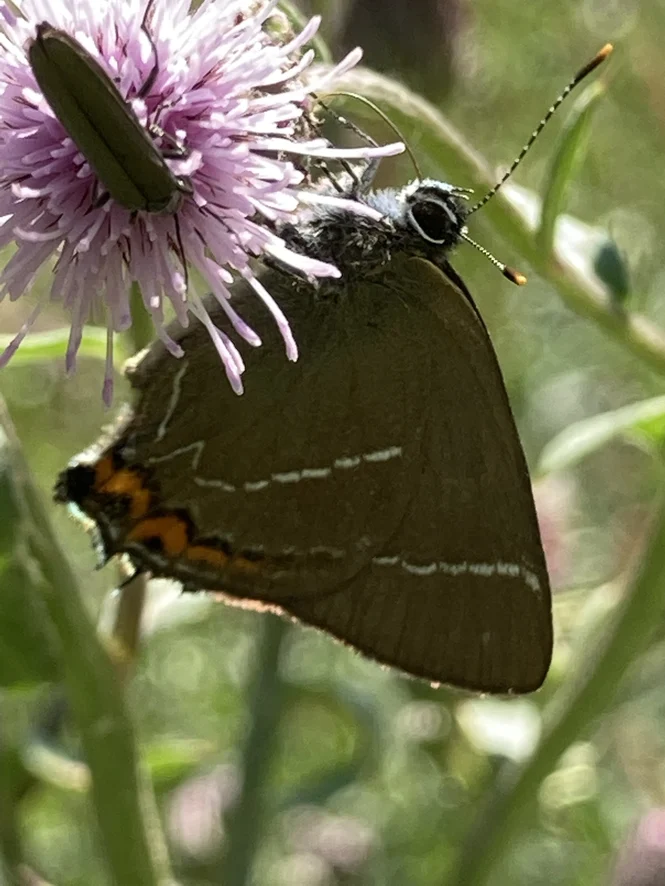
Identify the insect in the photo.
Satyrium w-album
